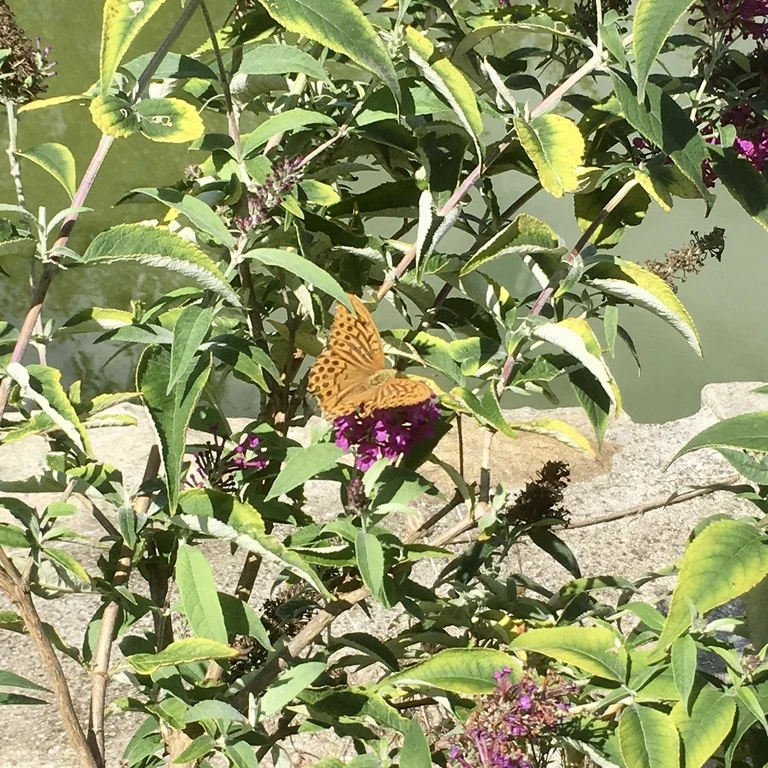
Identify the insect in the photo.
Argynnis paphia
